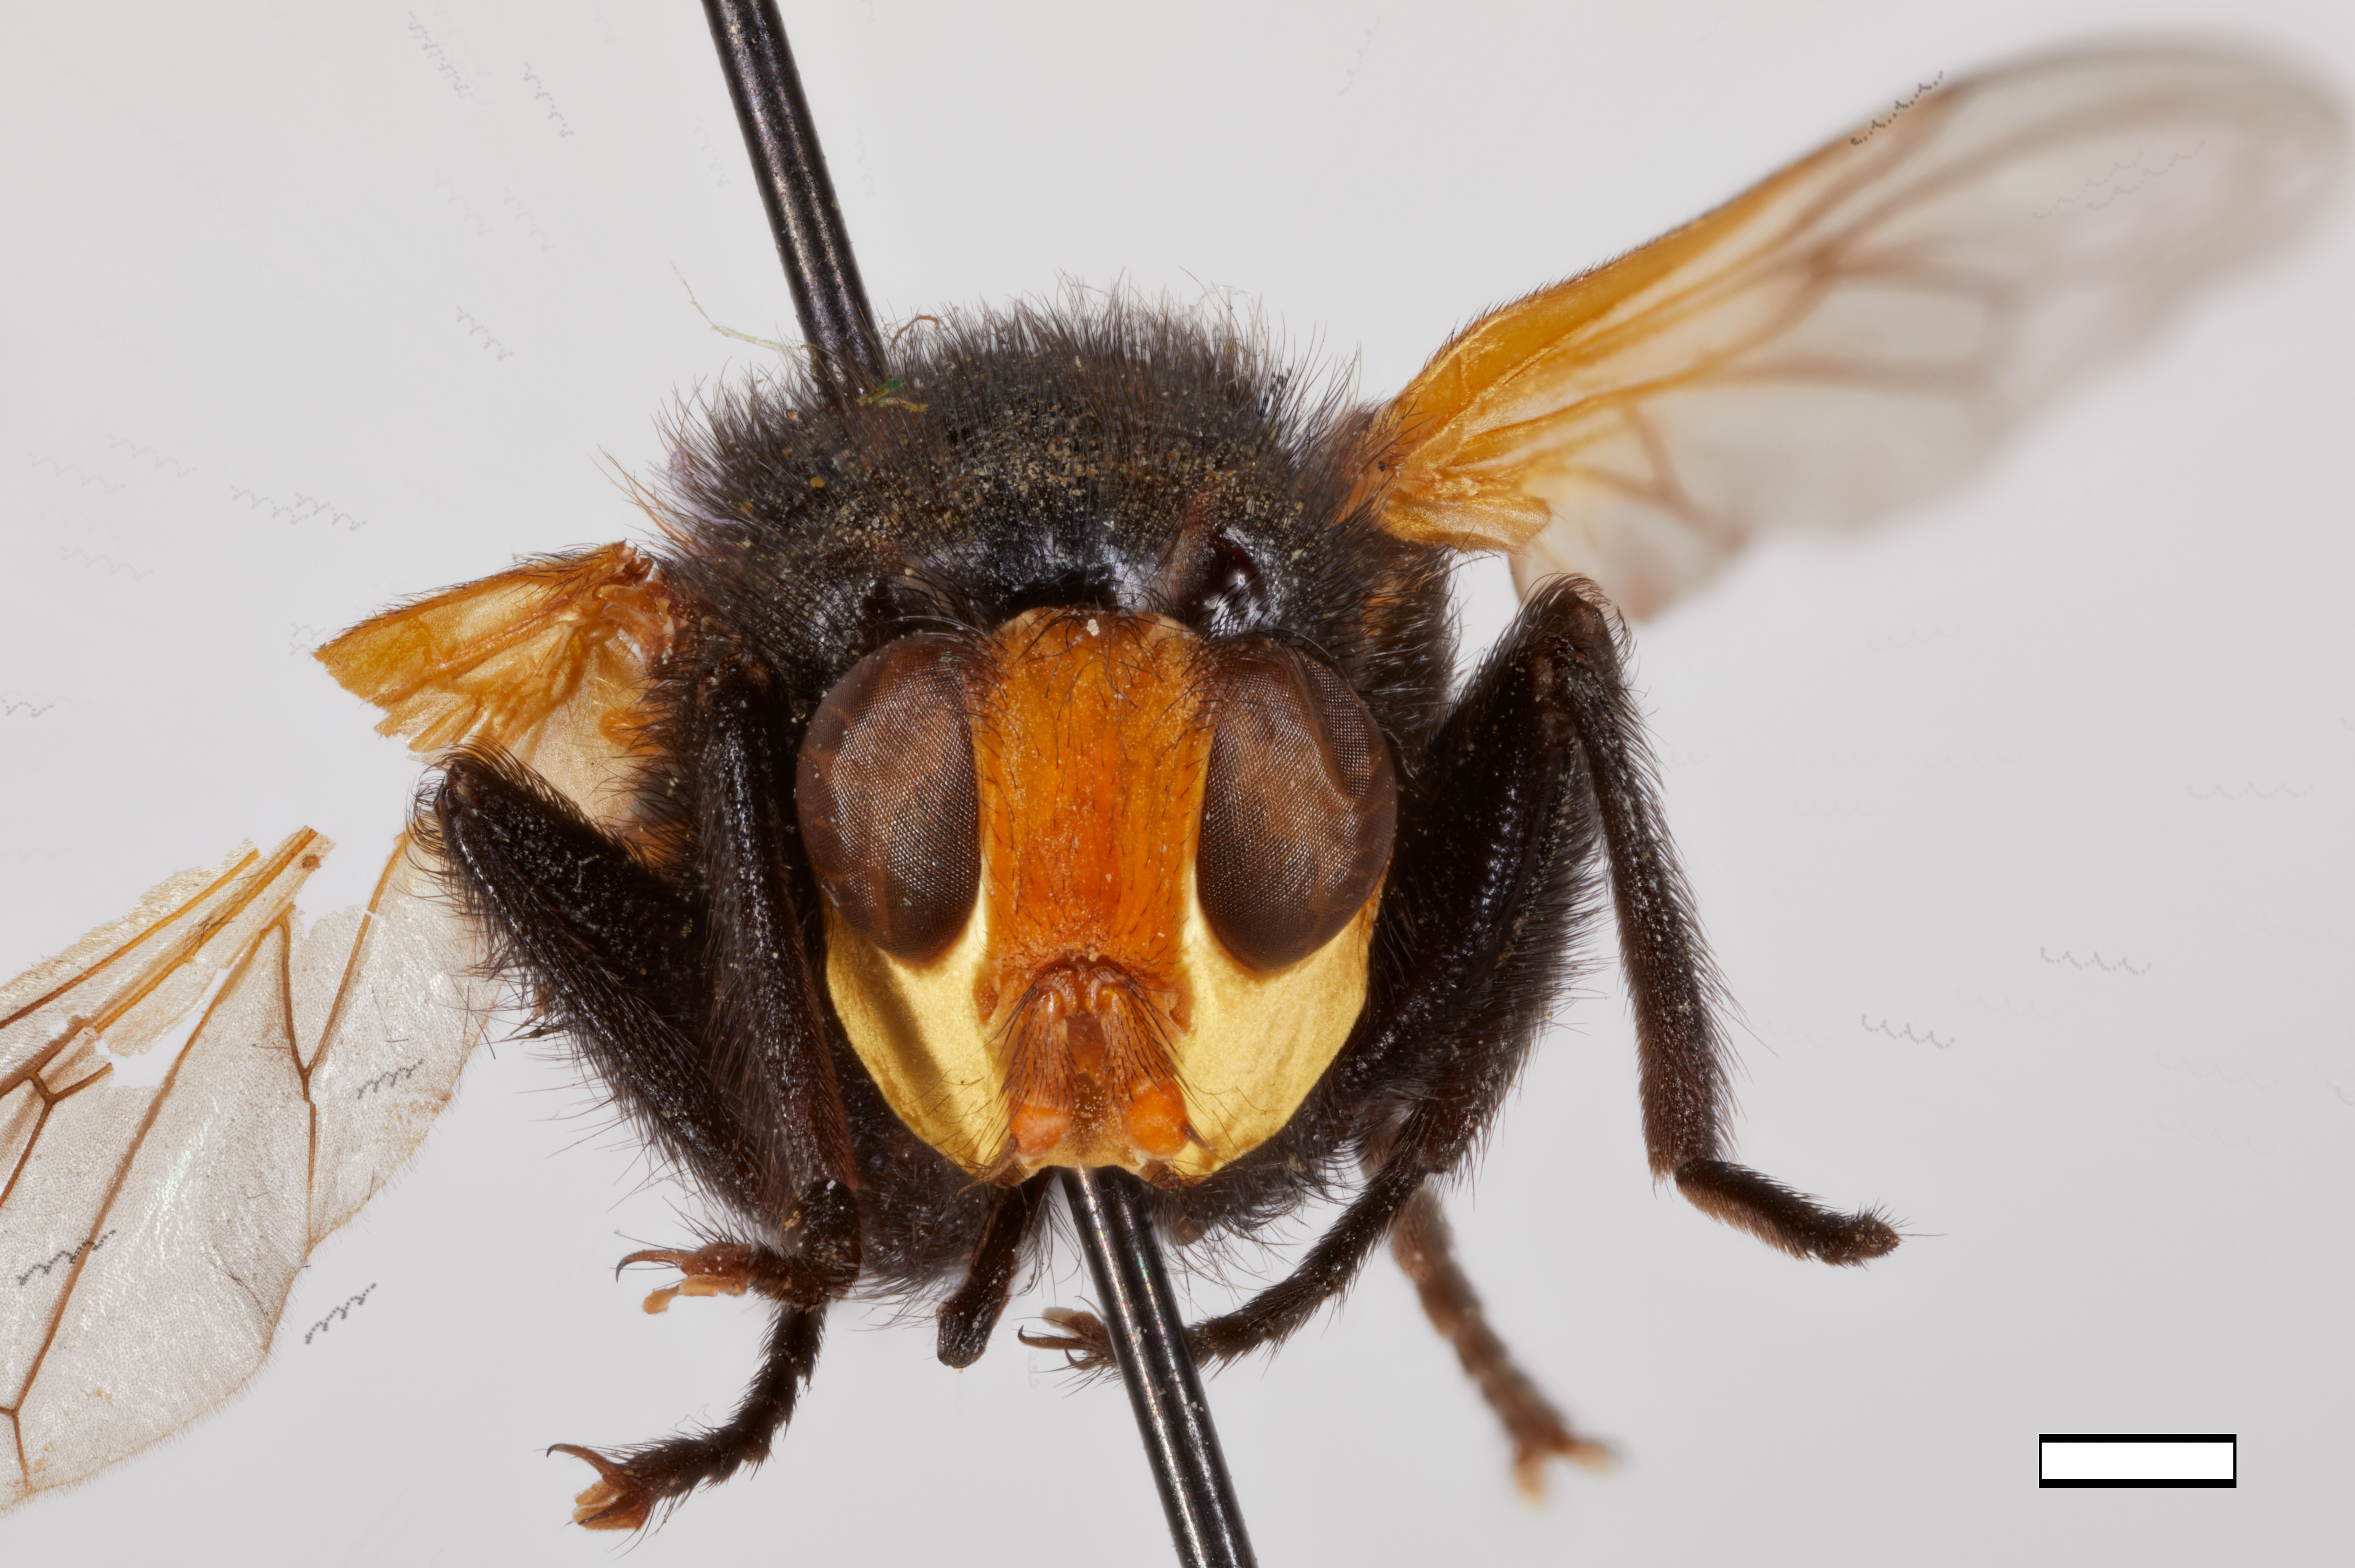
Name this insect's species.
Melanosoma carbonaria
